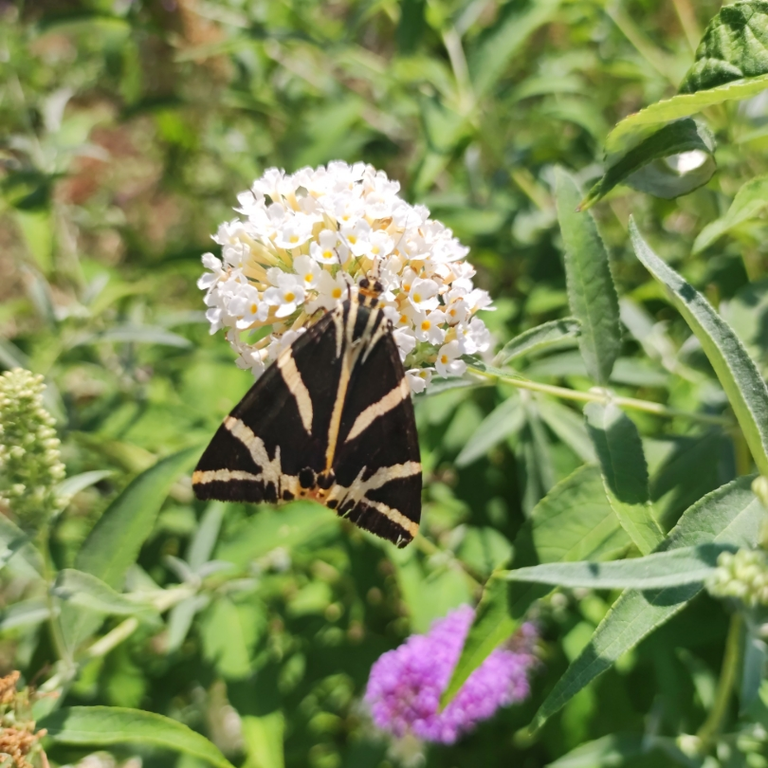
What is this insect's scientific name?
Euplagia quadripunctaria
